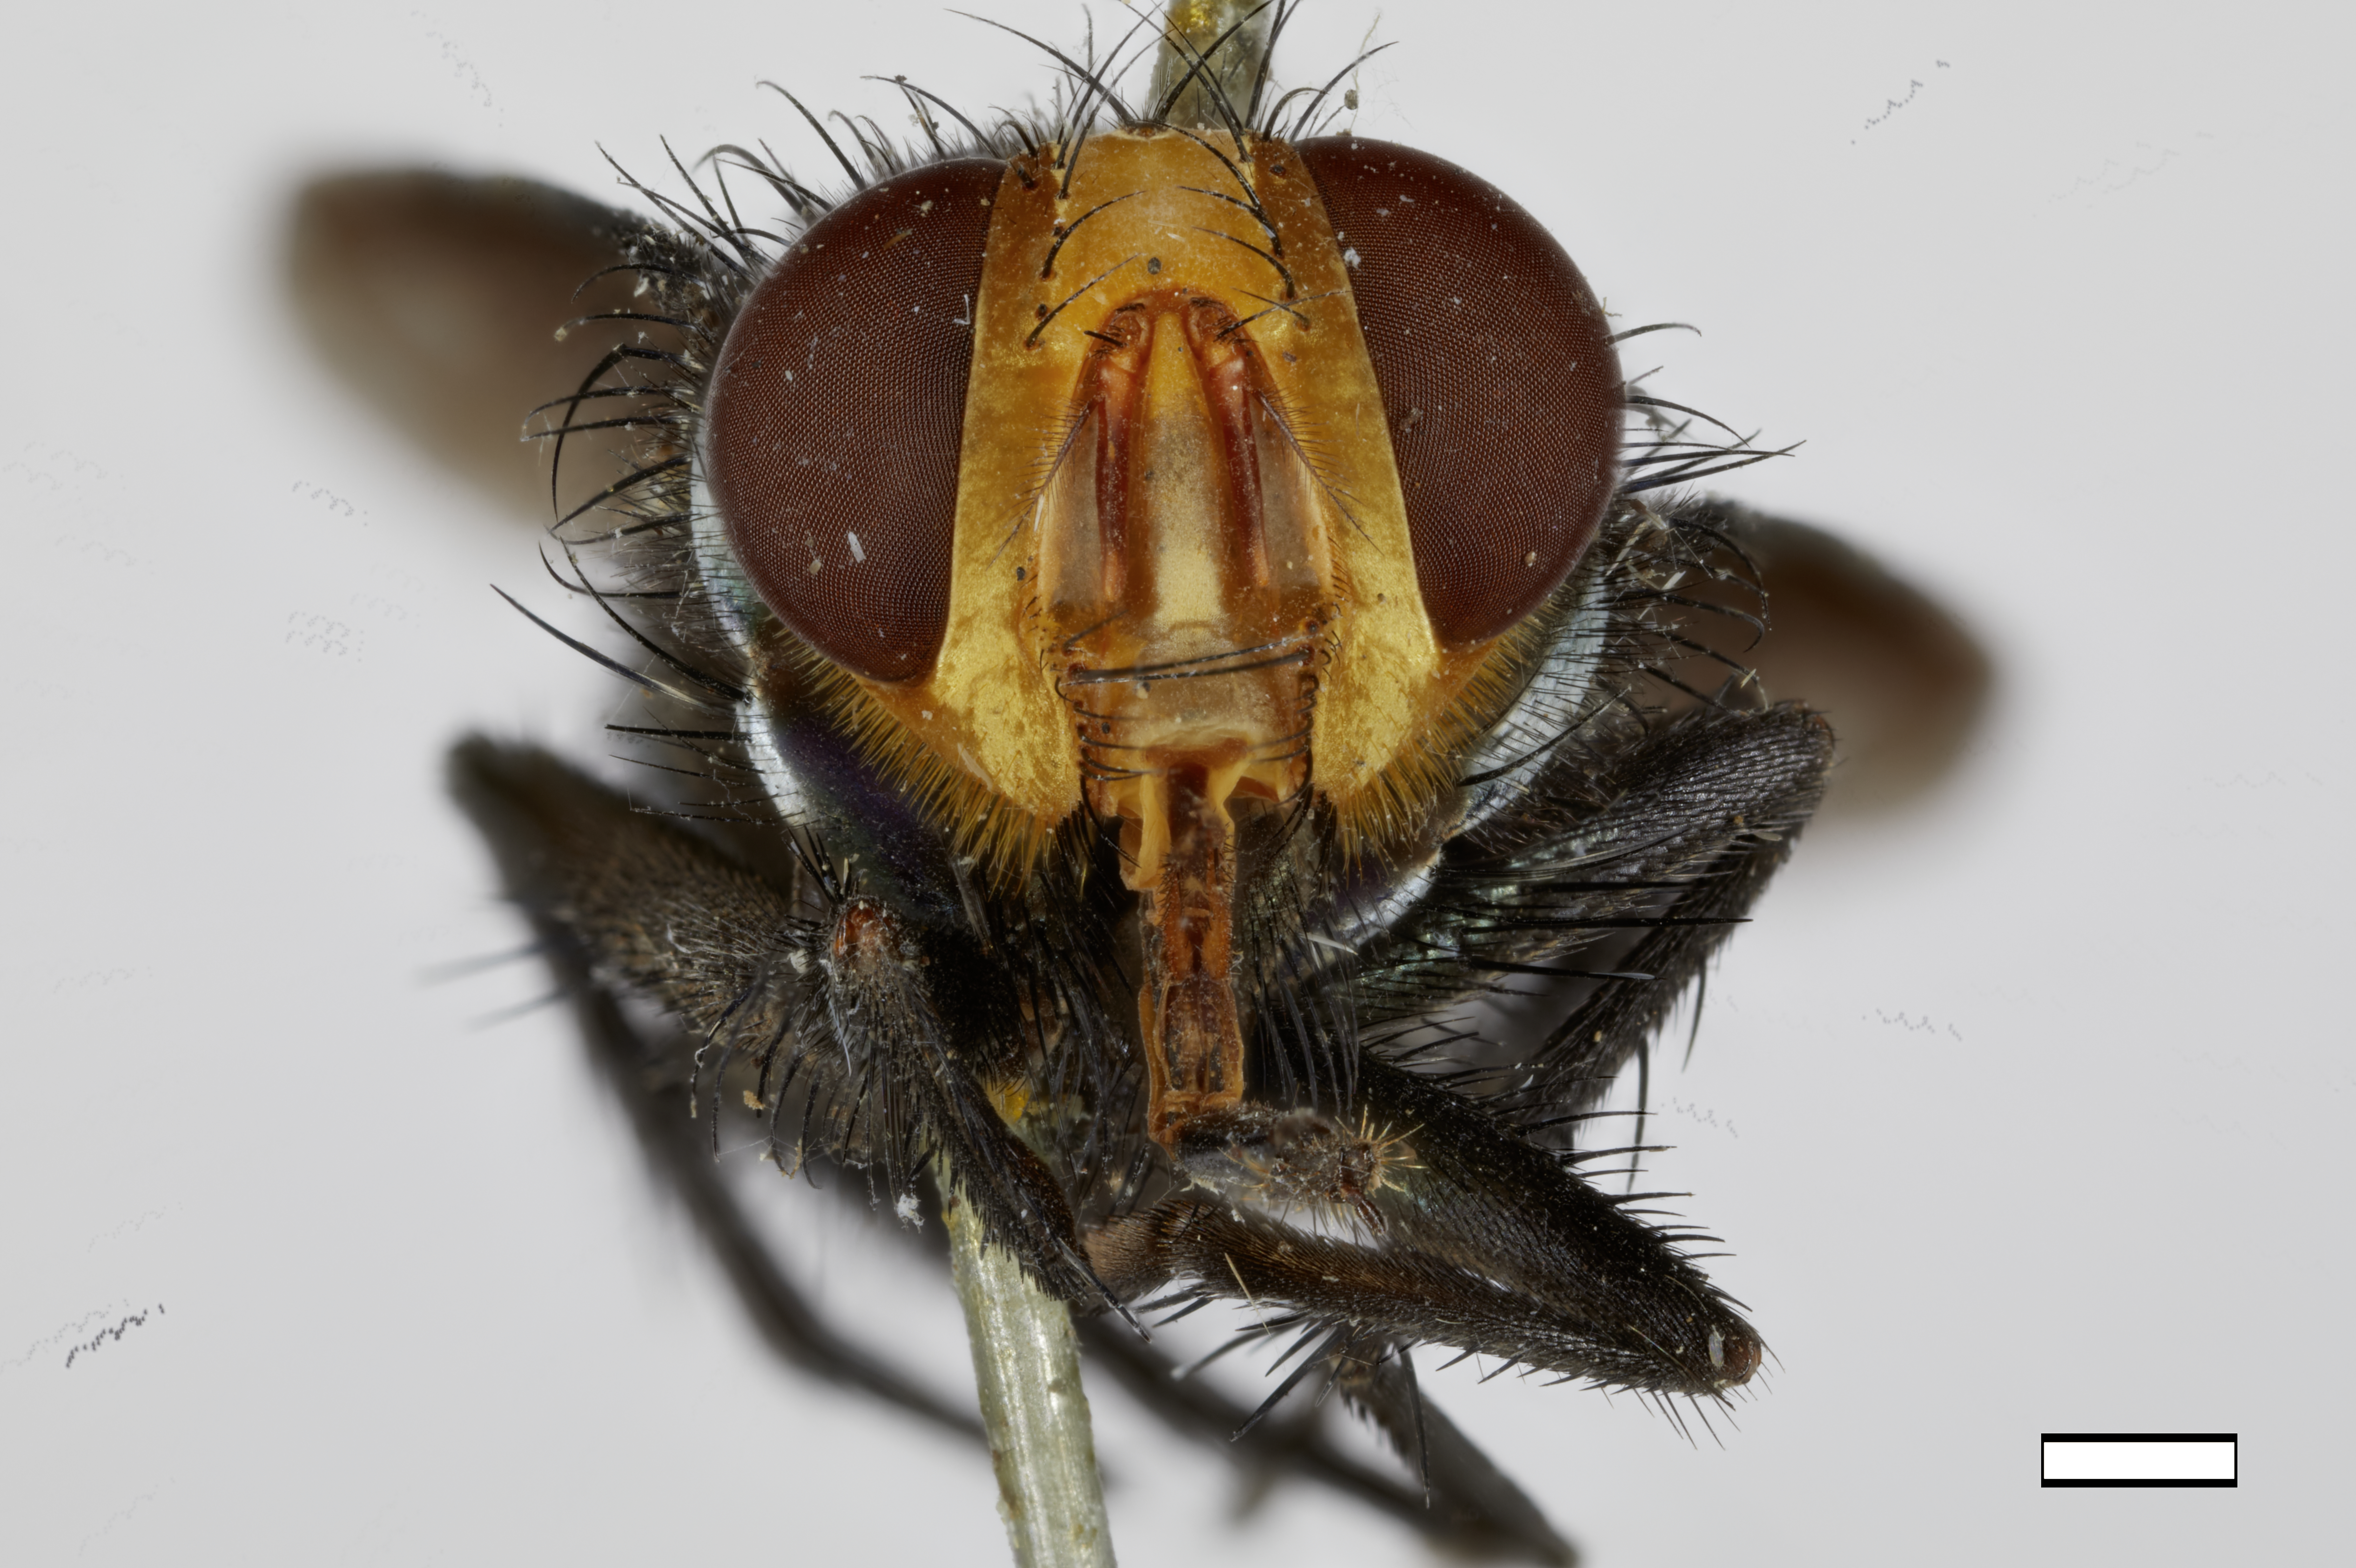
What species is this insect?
Silbomyia sumba
